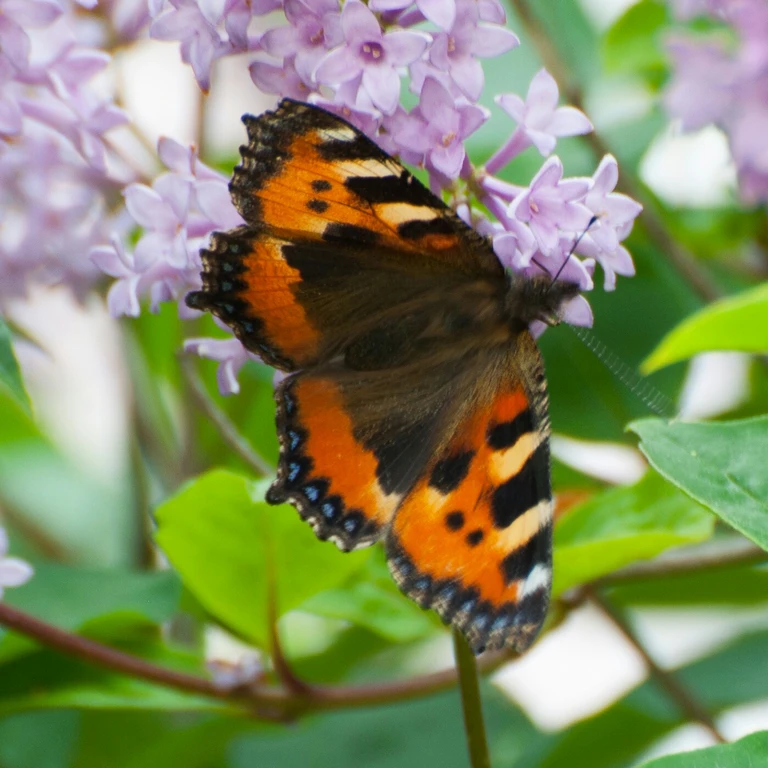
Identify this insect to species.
Aglais urticae
